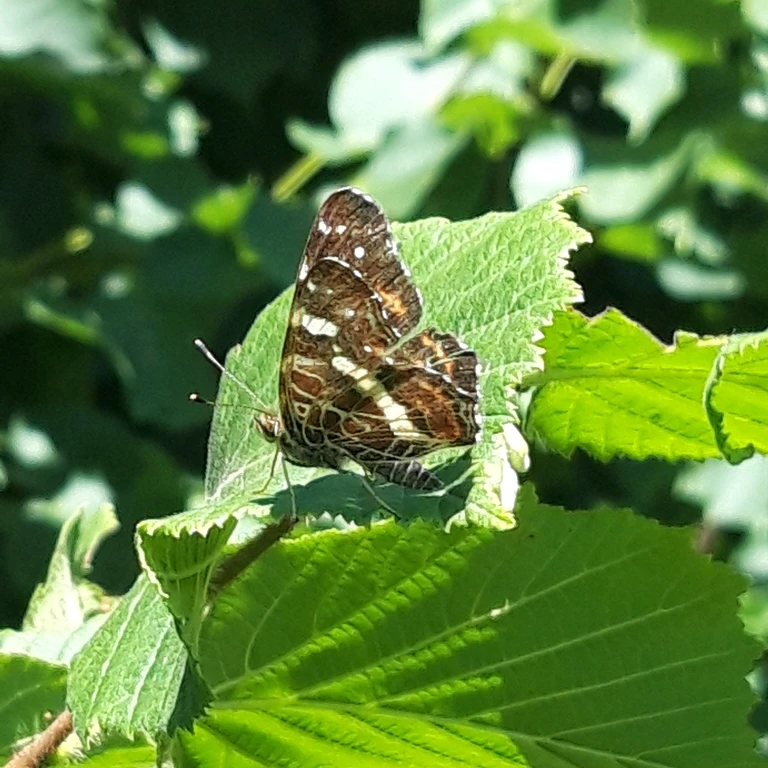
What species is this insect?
Araschnia levana
